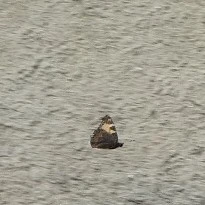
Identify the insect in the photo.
Aglais urticae
